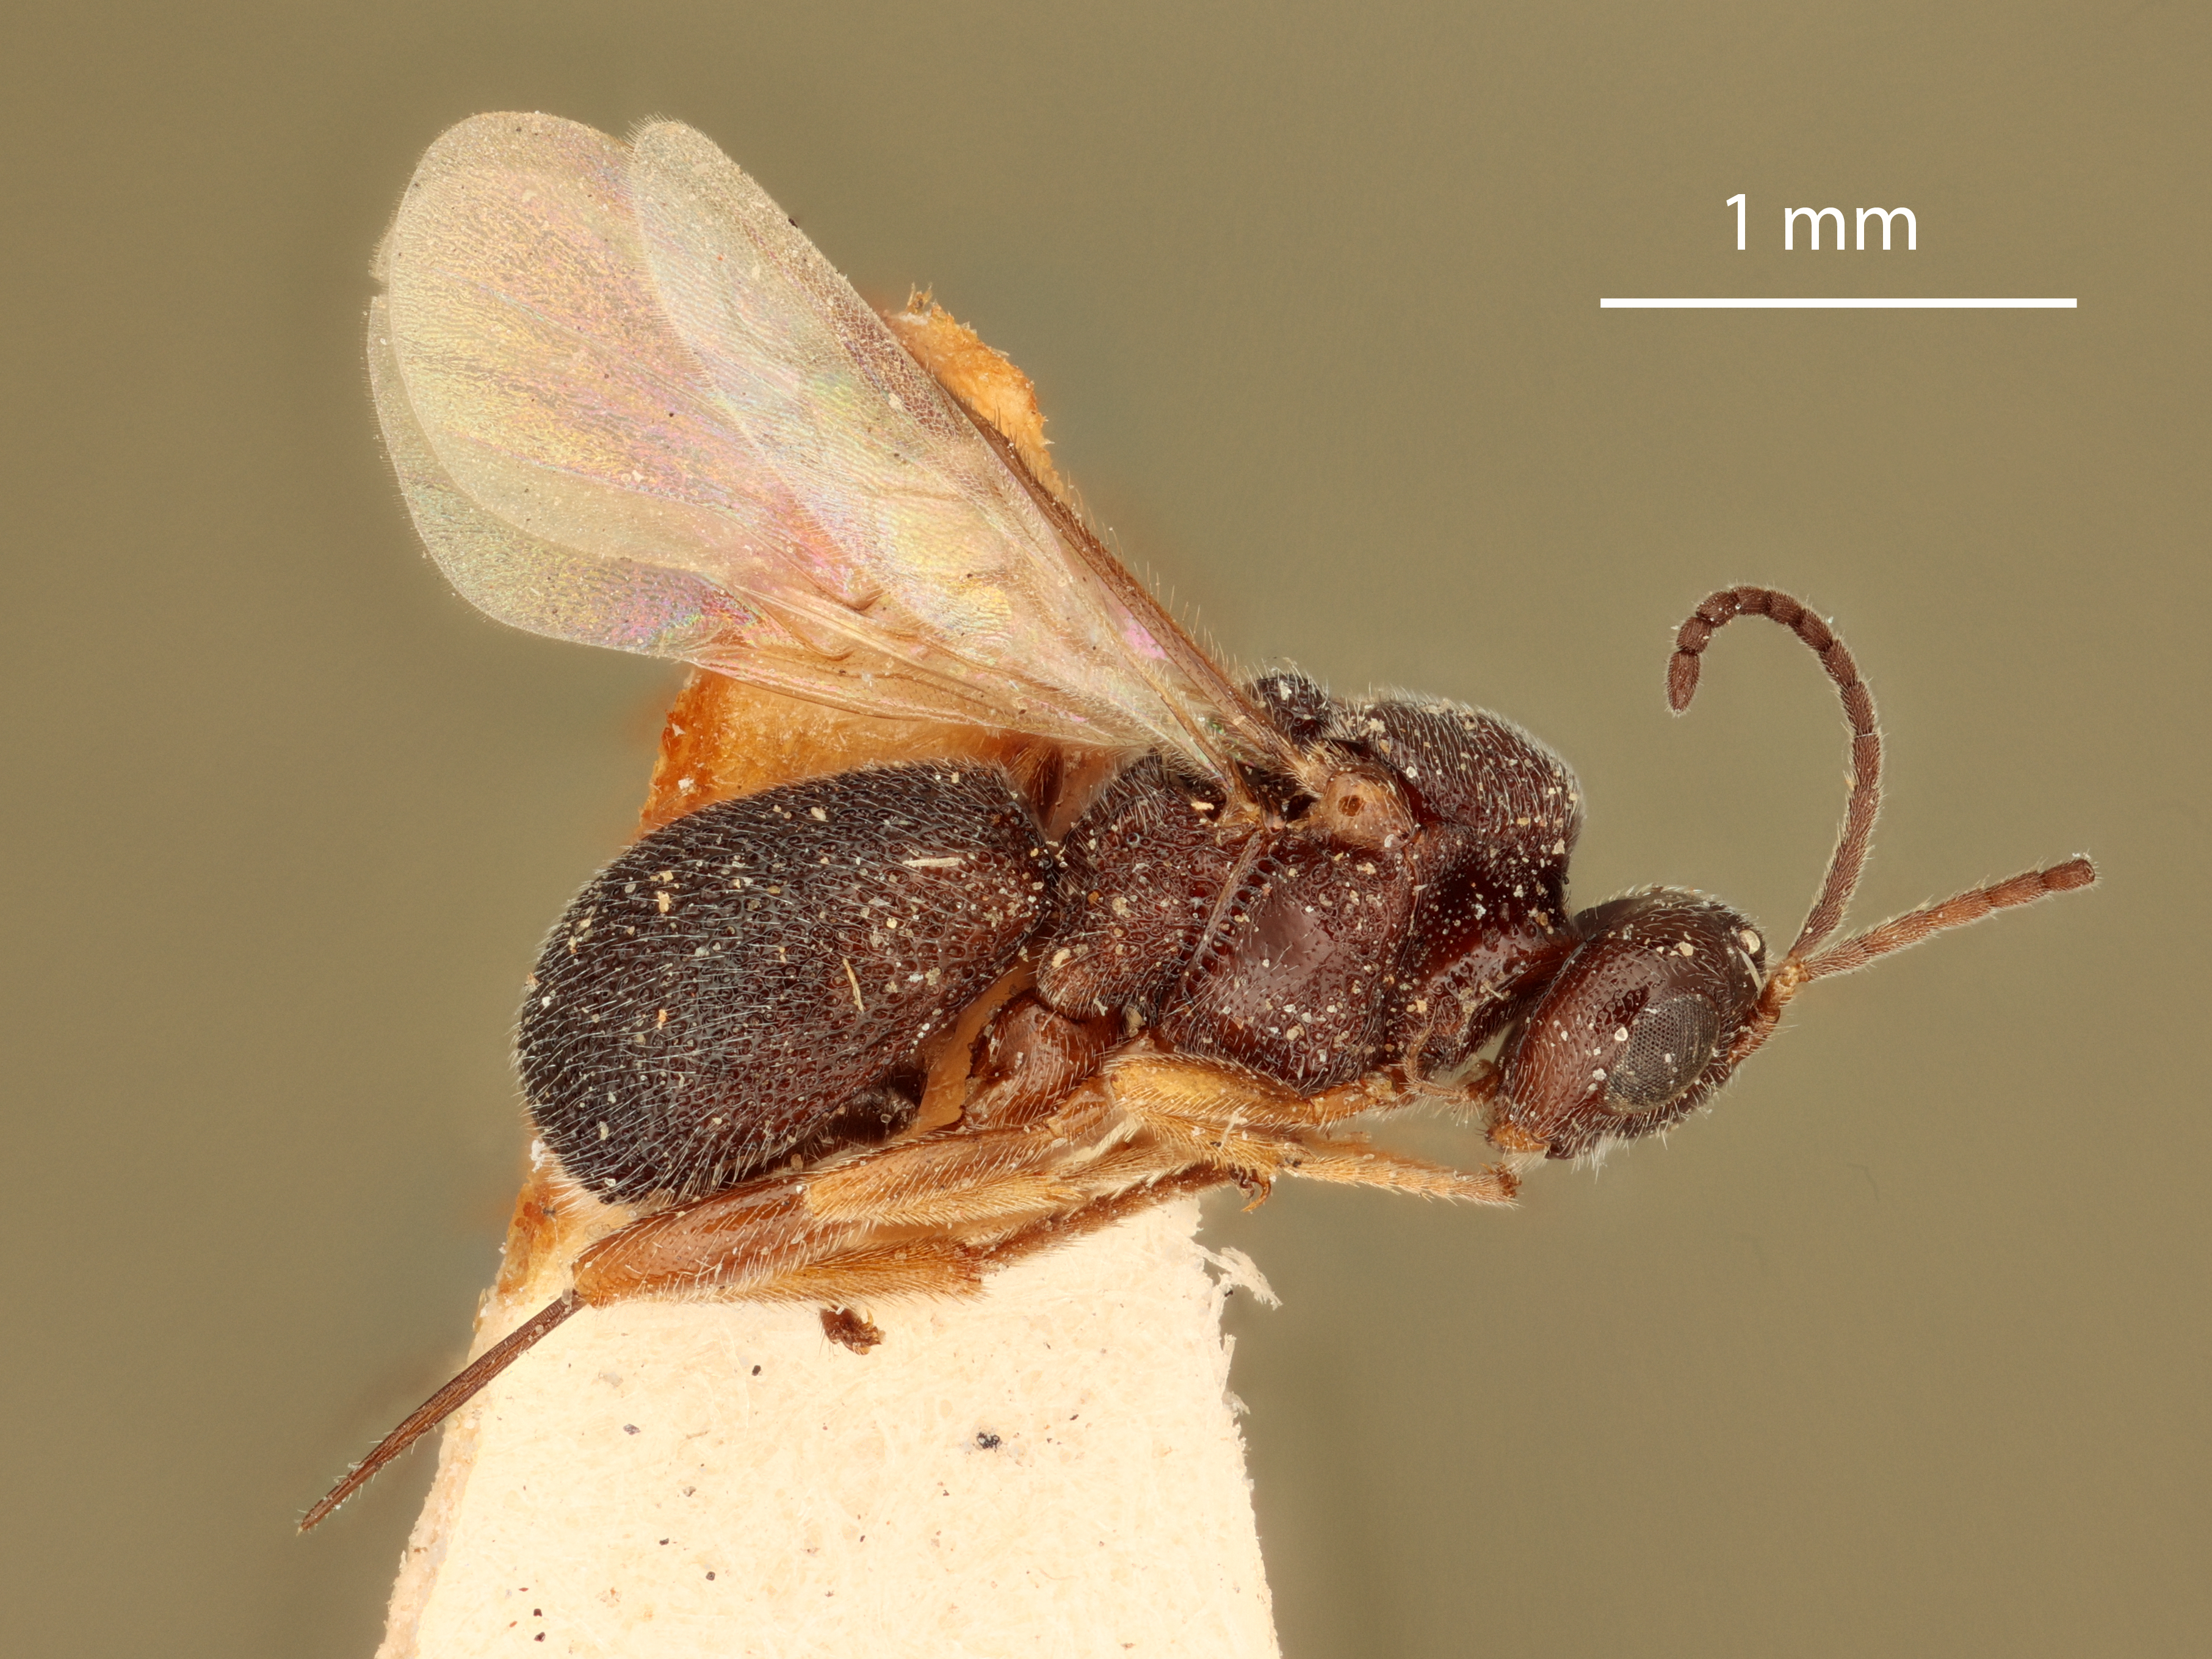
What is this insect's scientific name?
Urosigalphus neomexicanus
